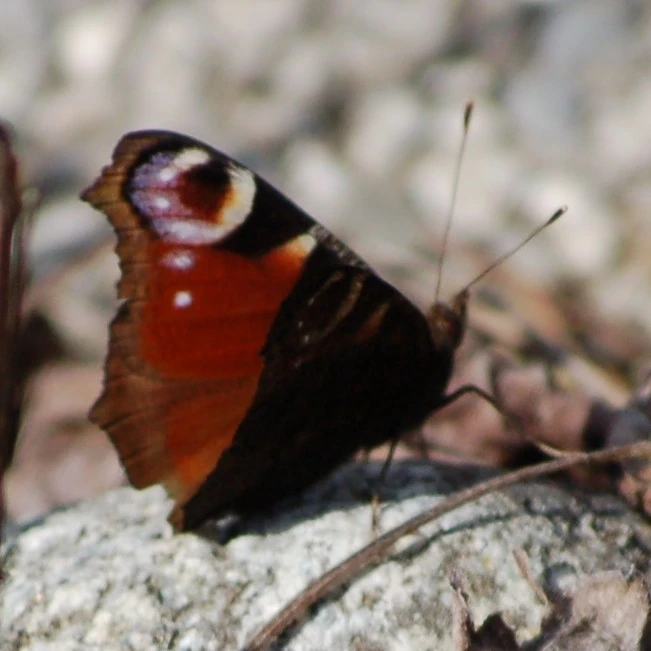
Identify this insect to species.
Aglais io
